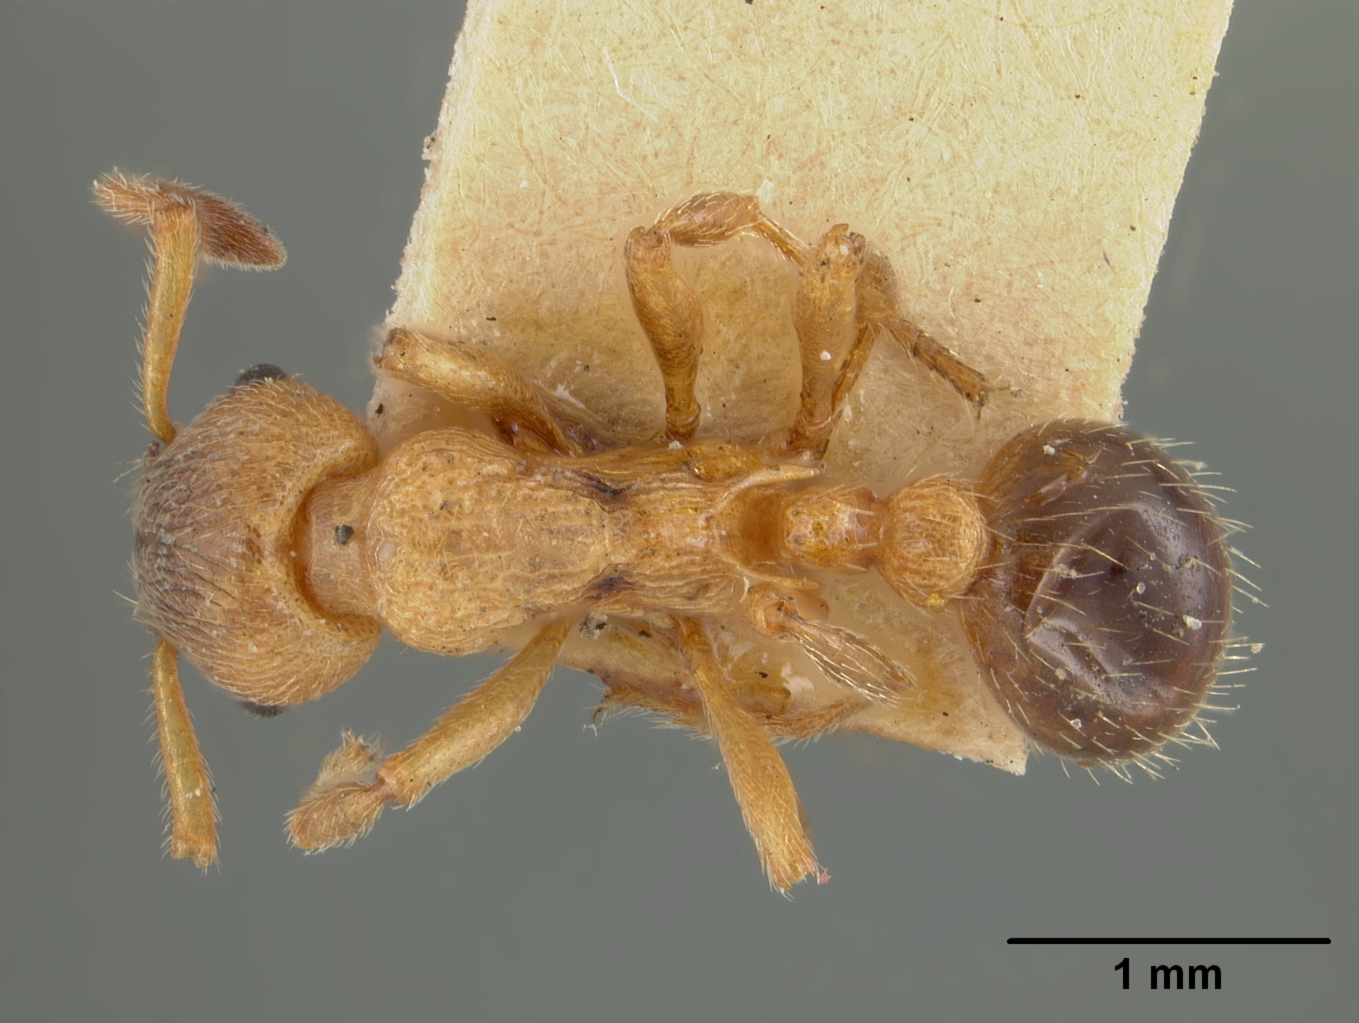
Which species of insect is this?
Leptothorax emersoni
